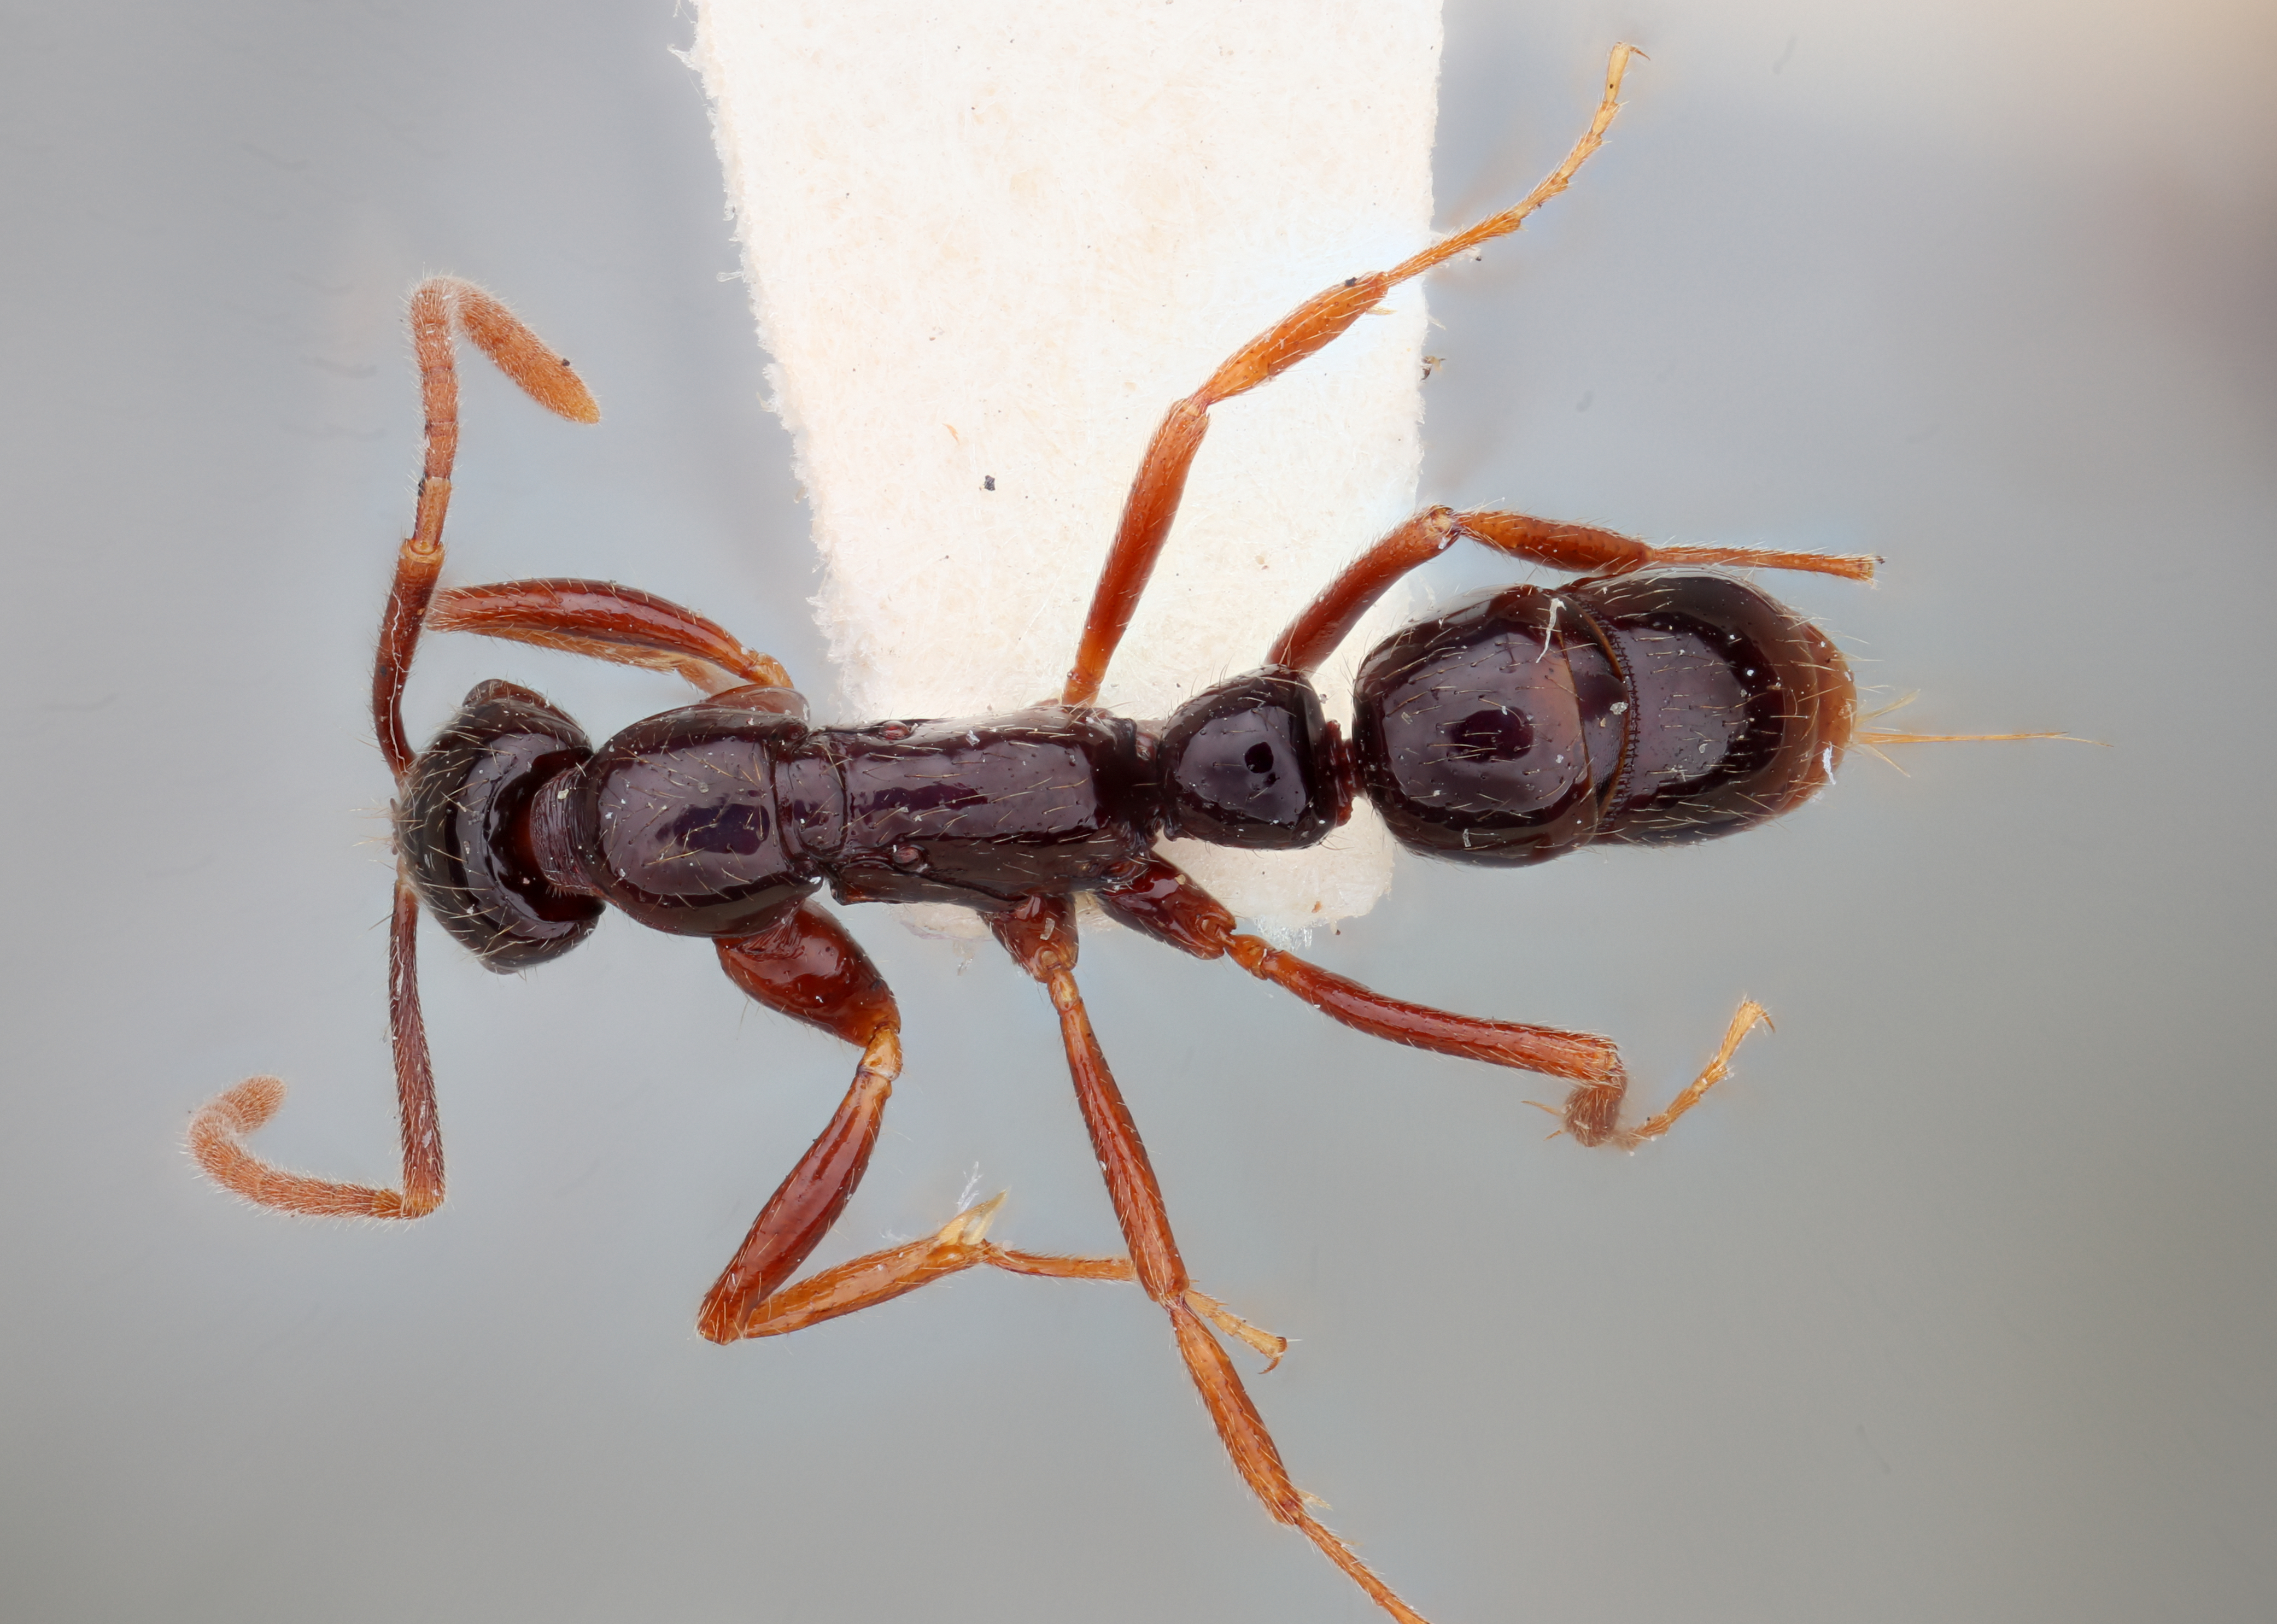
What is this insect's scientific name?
Leptogenys orchidioides
